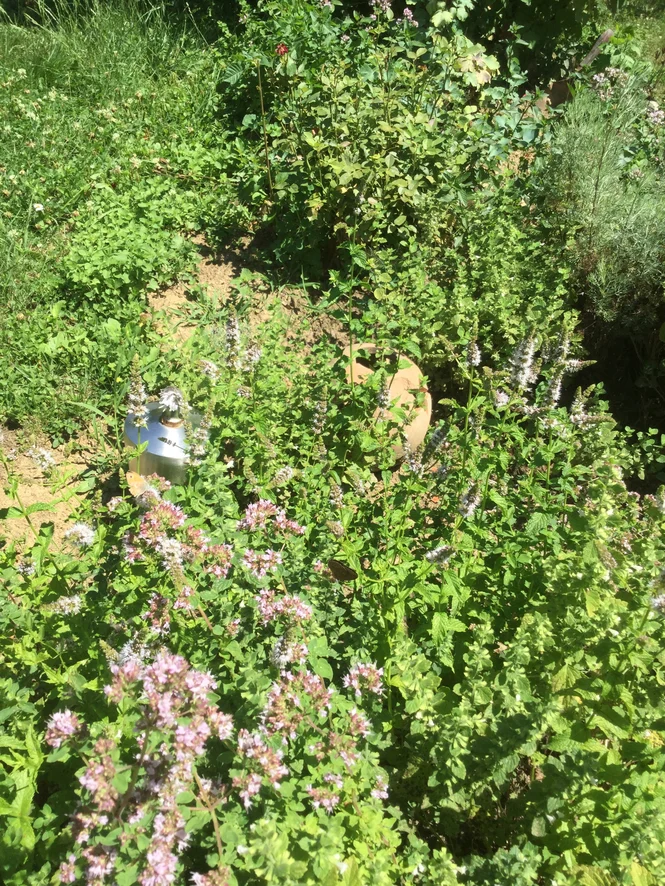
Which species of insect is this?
Coenonympha pamphilus
